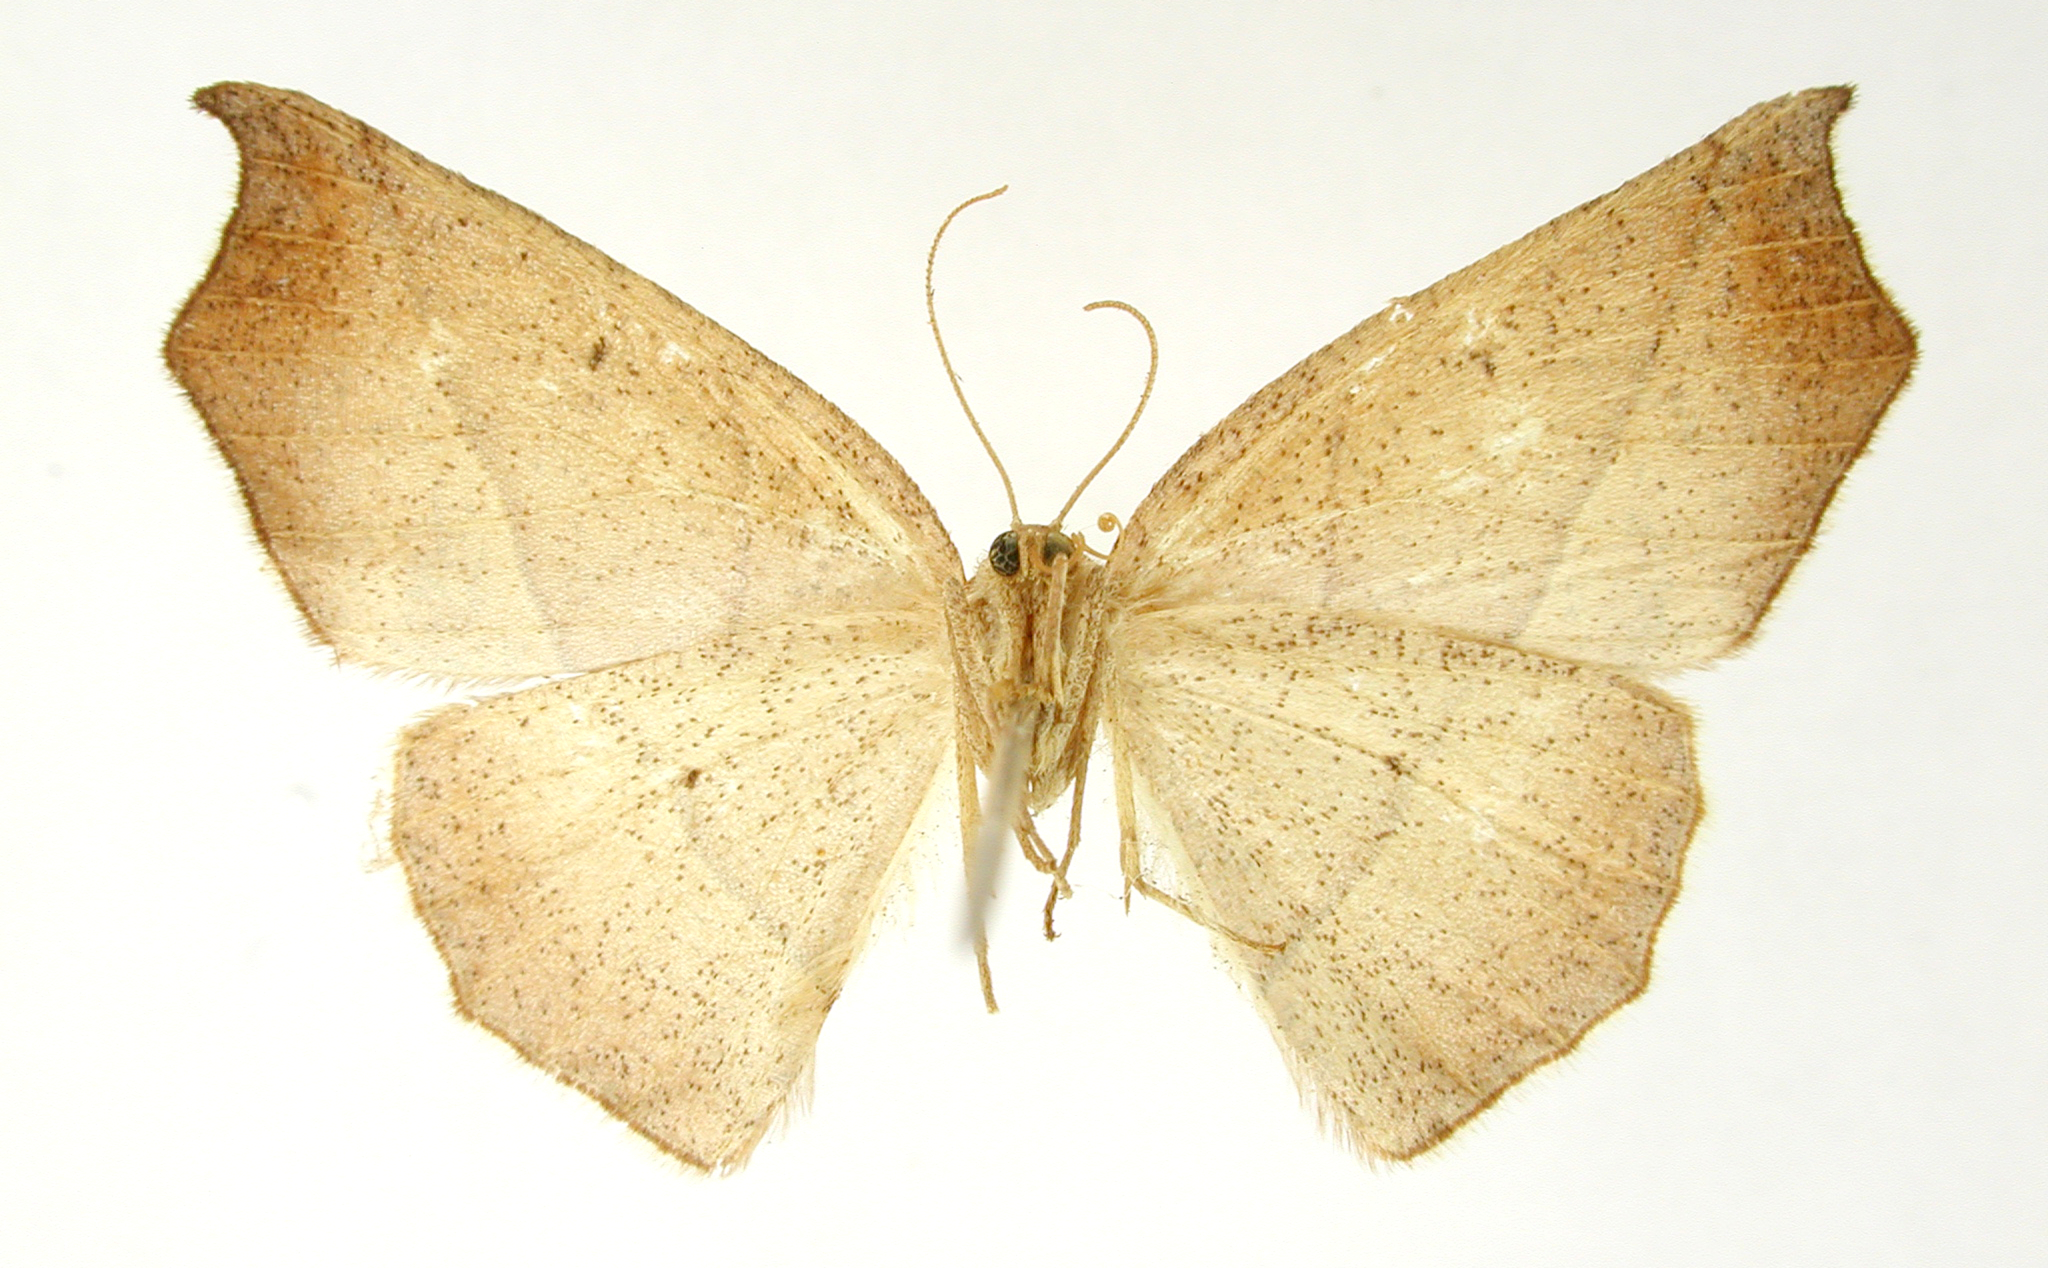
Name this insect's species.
Metanema excavaria
